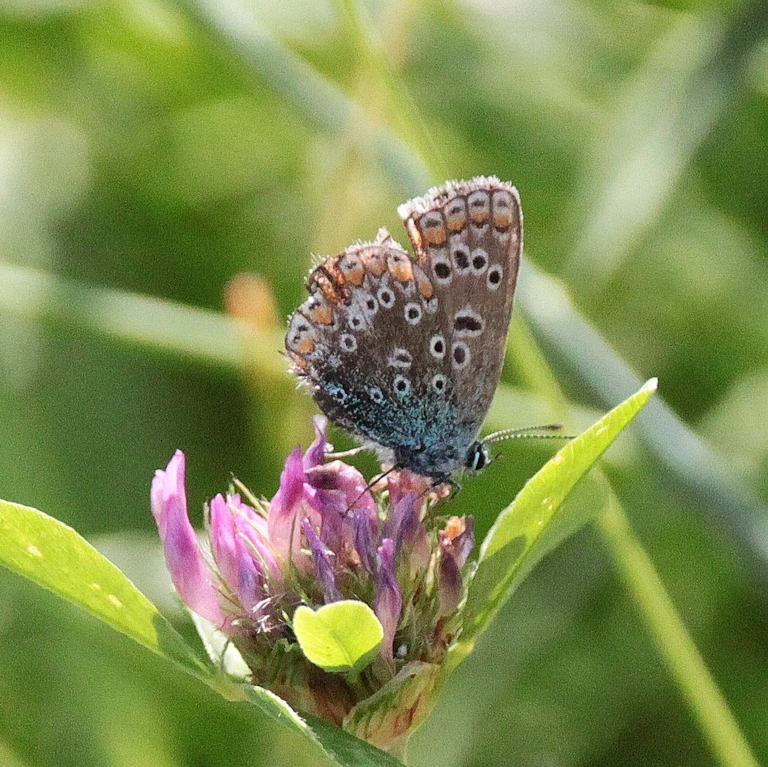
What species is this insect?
Polyommatus icarus
